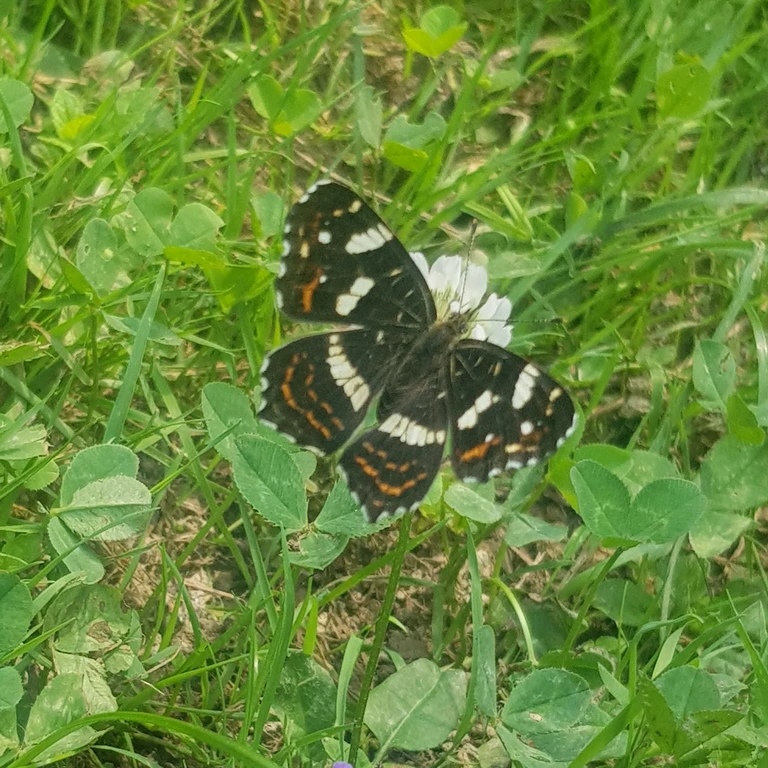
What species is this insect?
Araschnia levana
